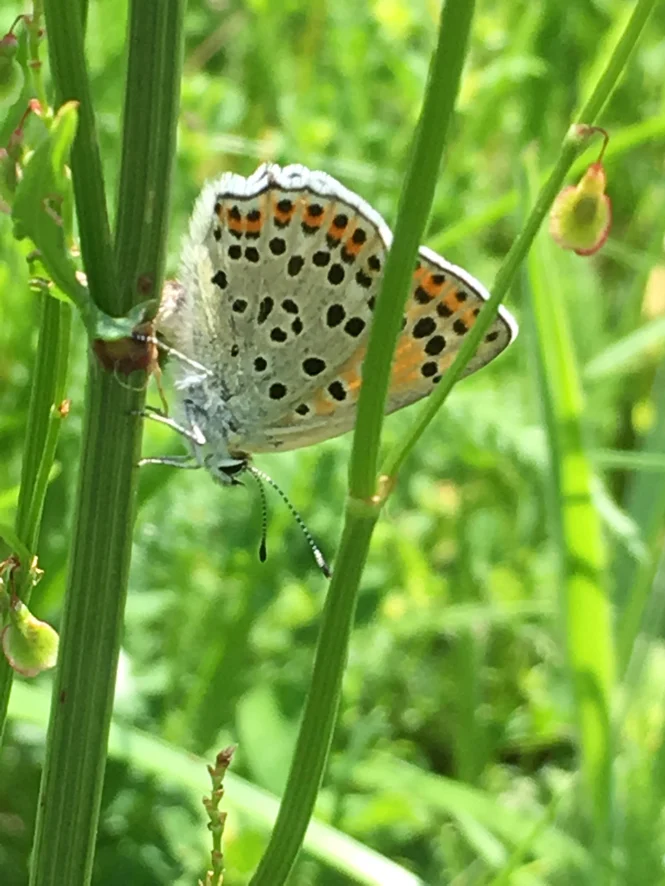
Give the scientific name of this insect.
Lycaena tityrus (also Loweia tityrus)
